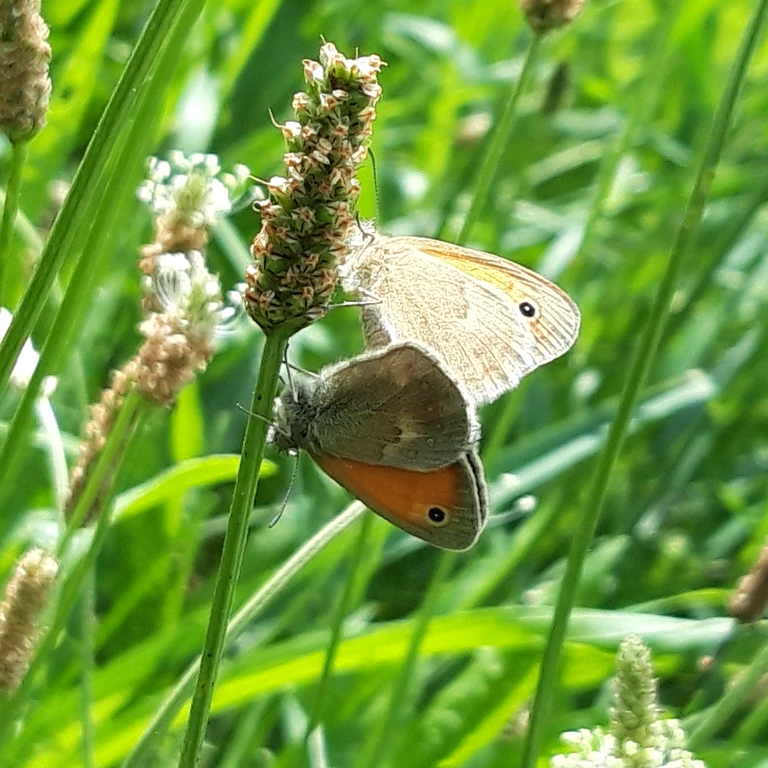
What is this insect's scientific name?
Coenonympha pamphilus
